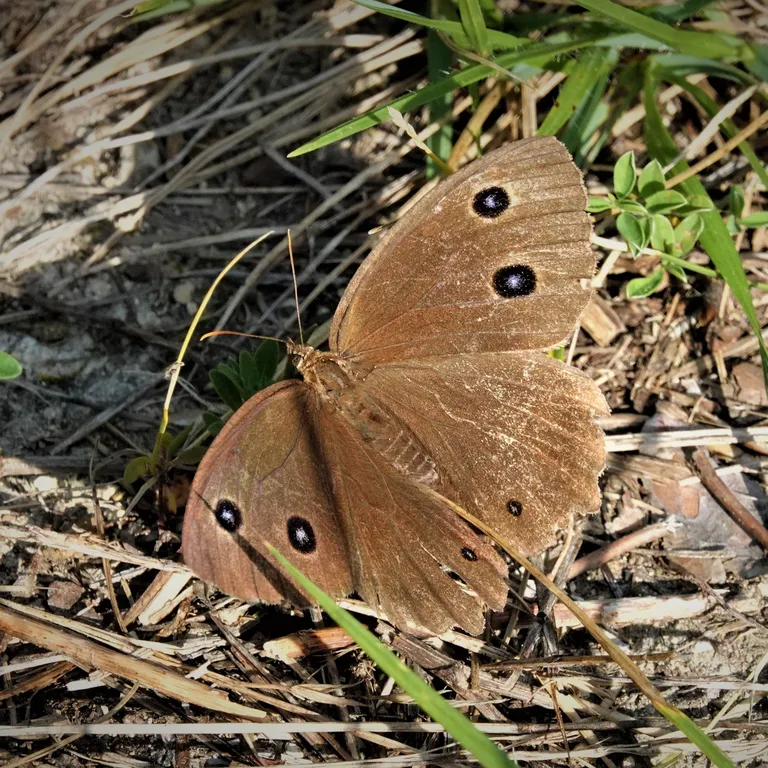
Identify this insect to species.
Minois dryas
